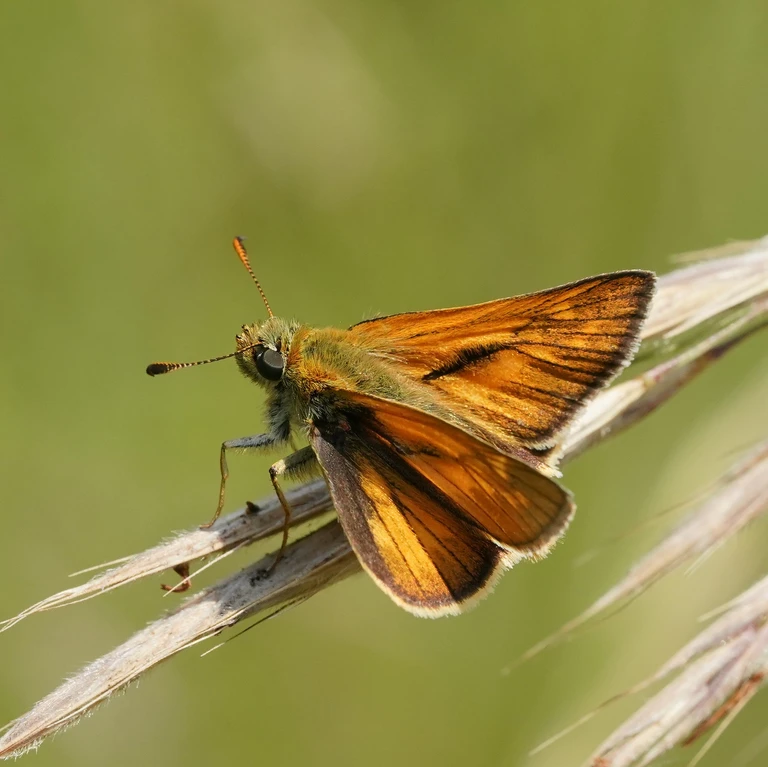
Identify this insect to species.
Ochlodes sylvanus (also Ochlodes venata)
